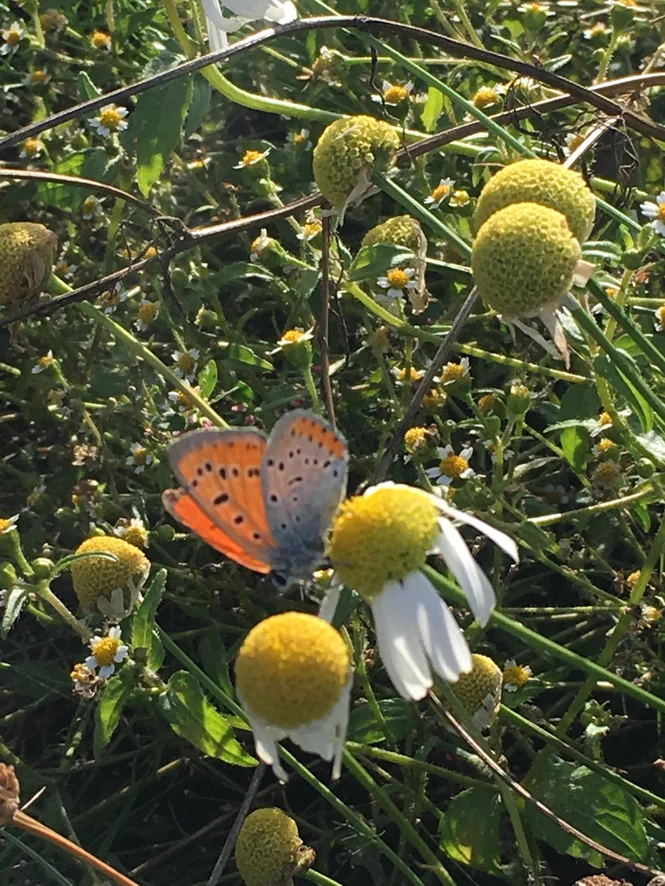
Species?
Lycaena dispar
